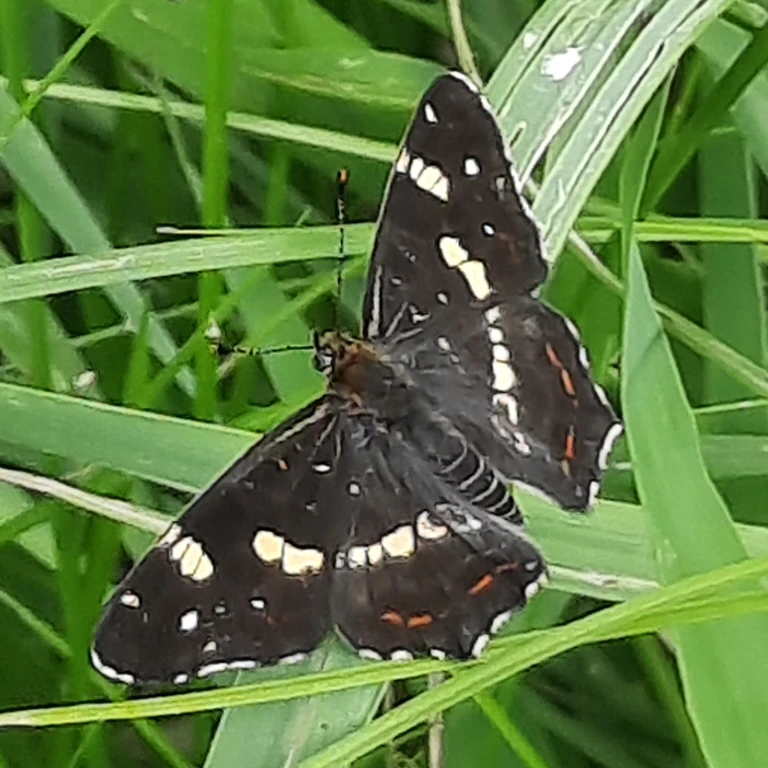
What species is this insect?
Araschnia levana
